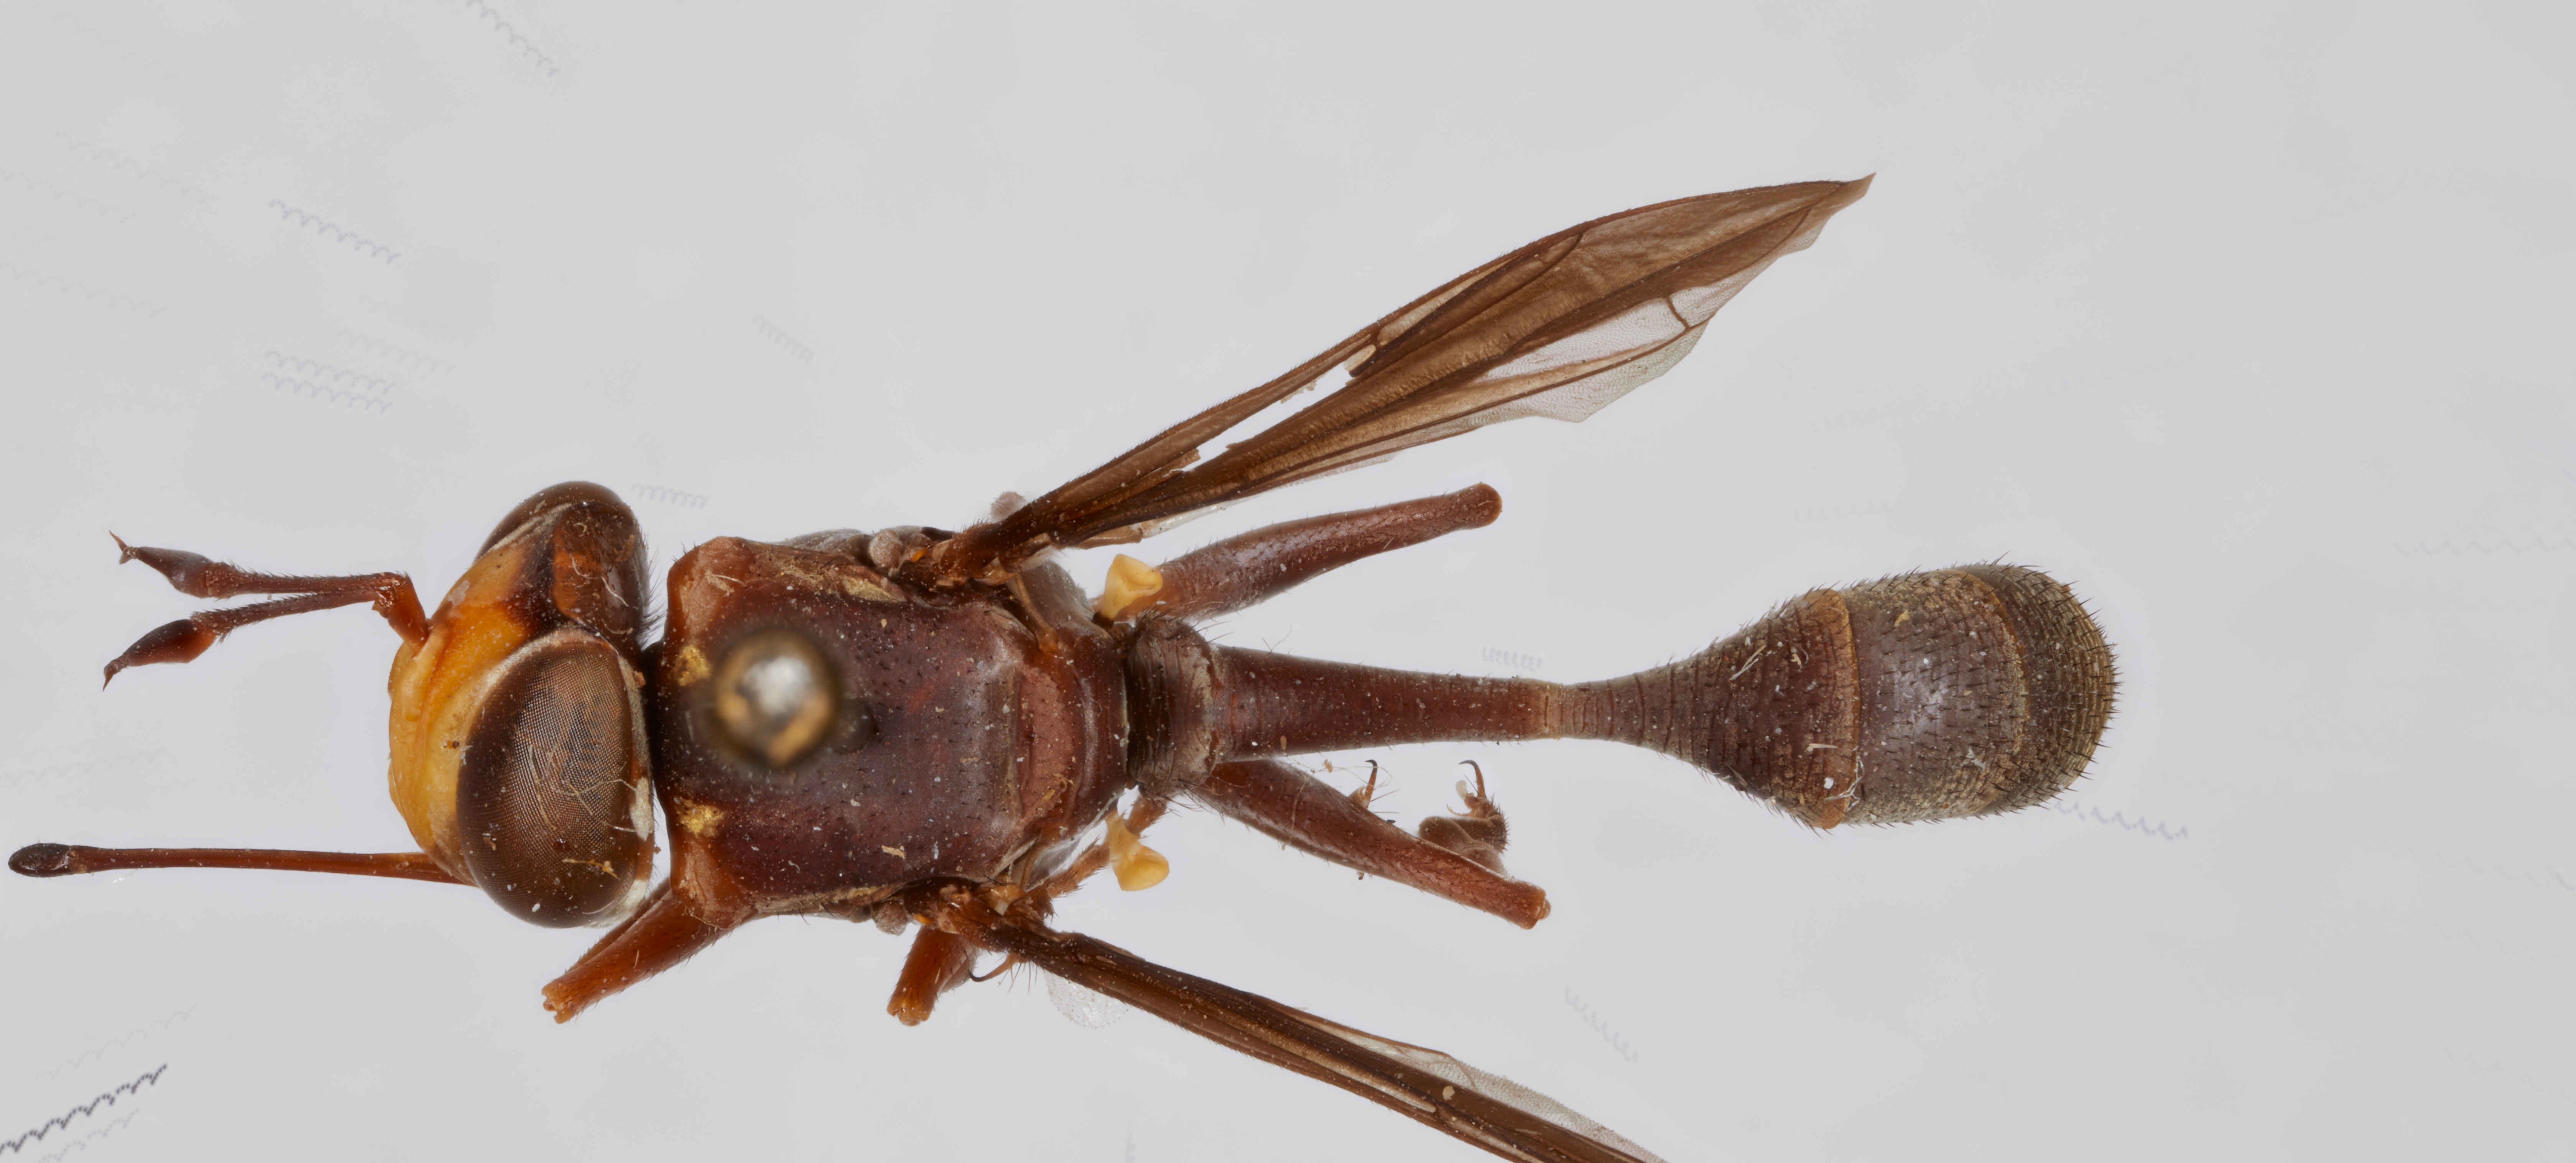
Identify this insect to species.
Physocephala inhabilis (also Physocephala soror)
